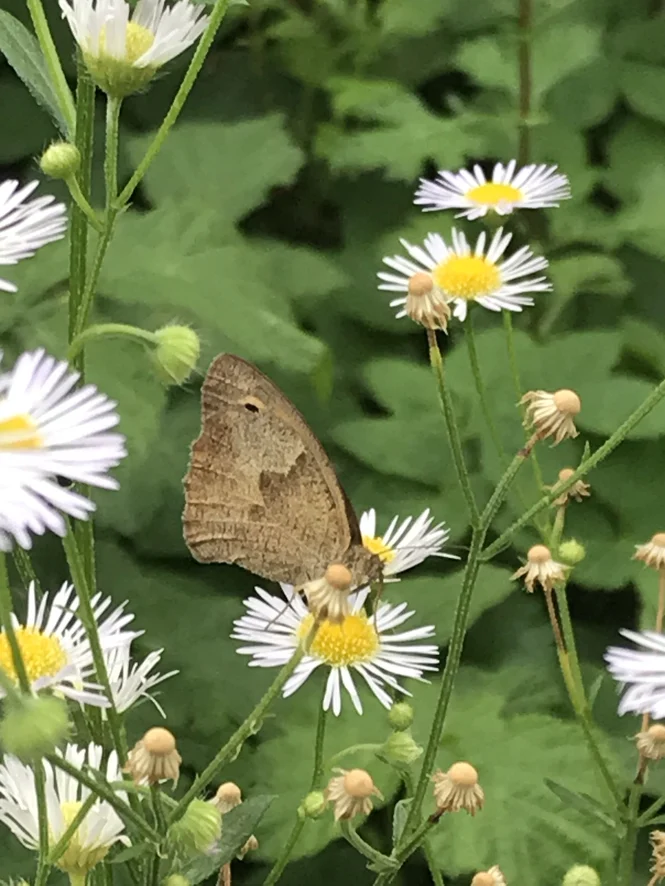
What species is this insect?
Maniola jurtina
